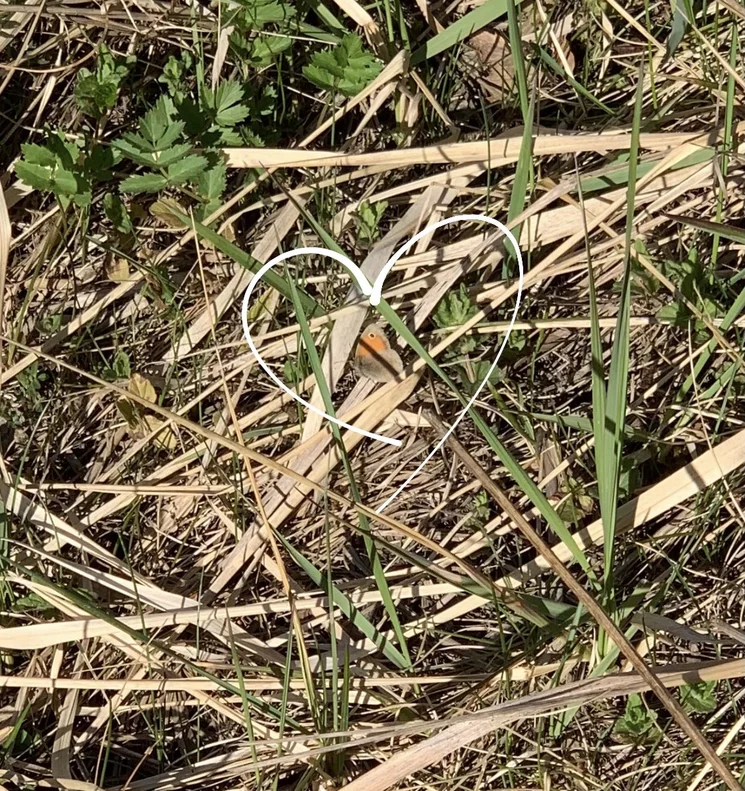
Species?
Coenonympha pamphilus
